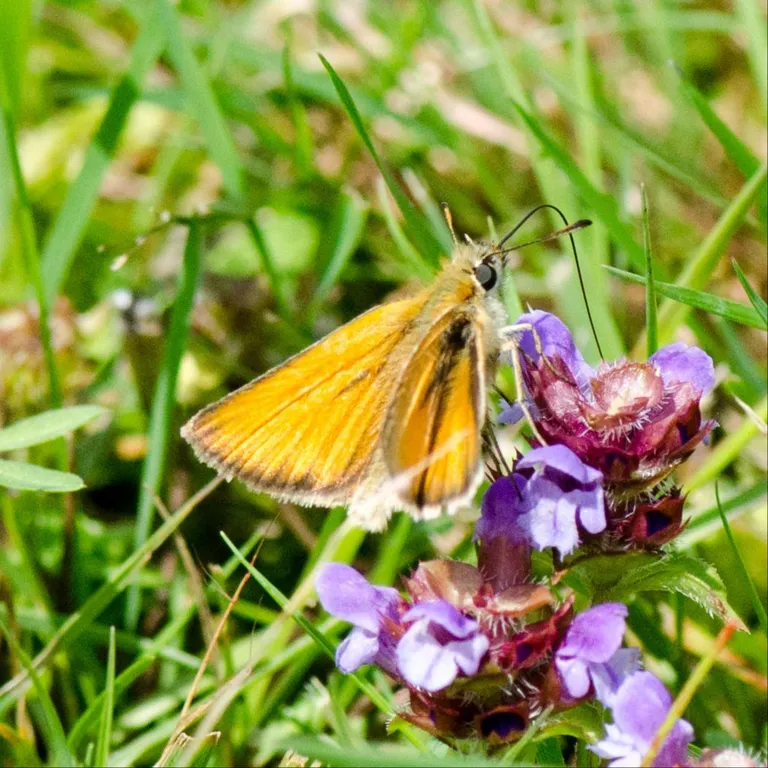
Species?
Thymelicus lineola
